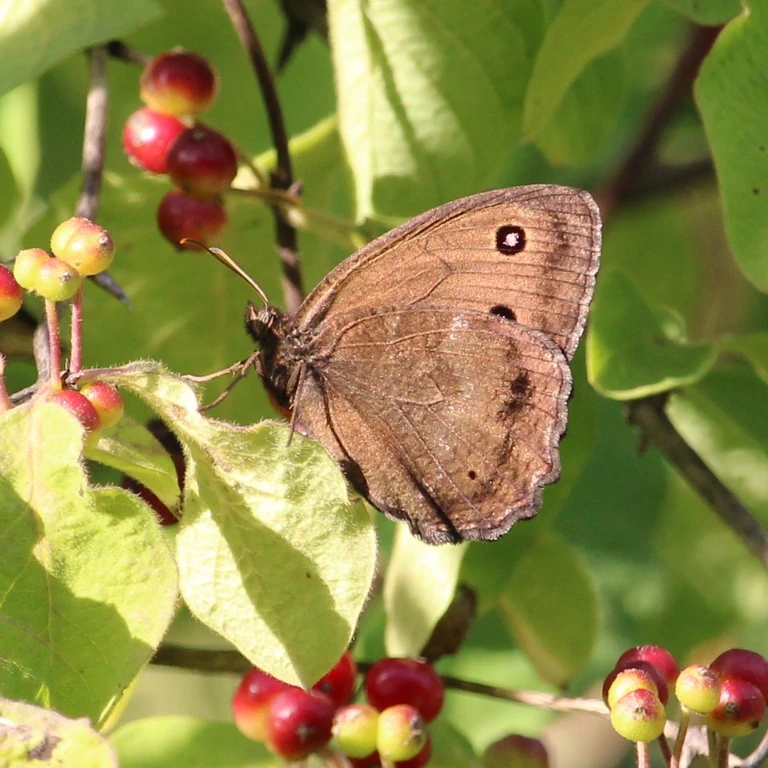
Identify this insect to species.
Minois dryas
